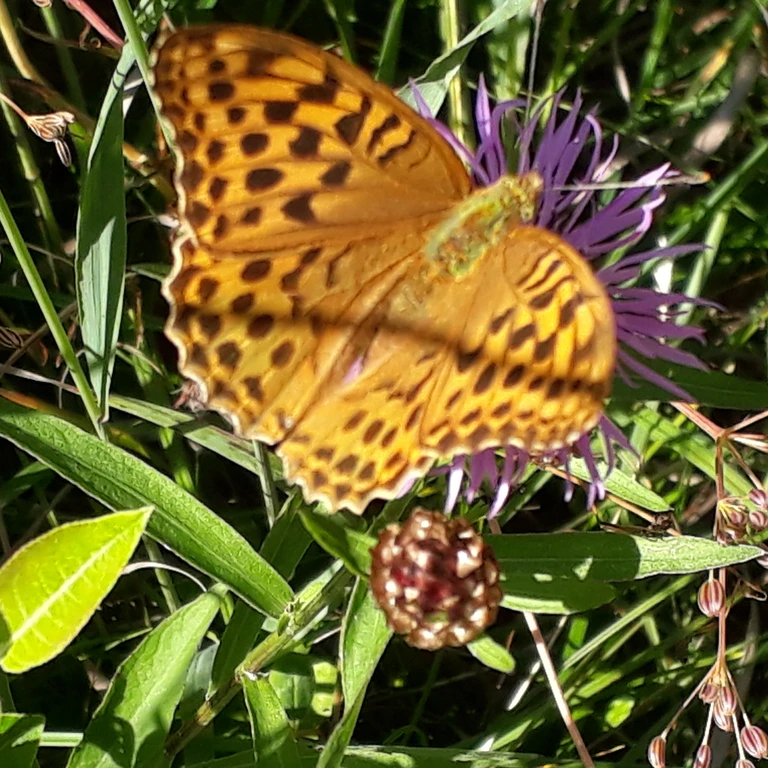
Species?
Argynnis paphia
